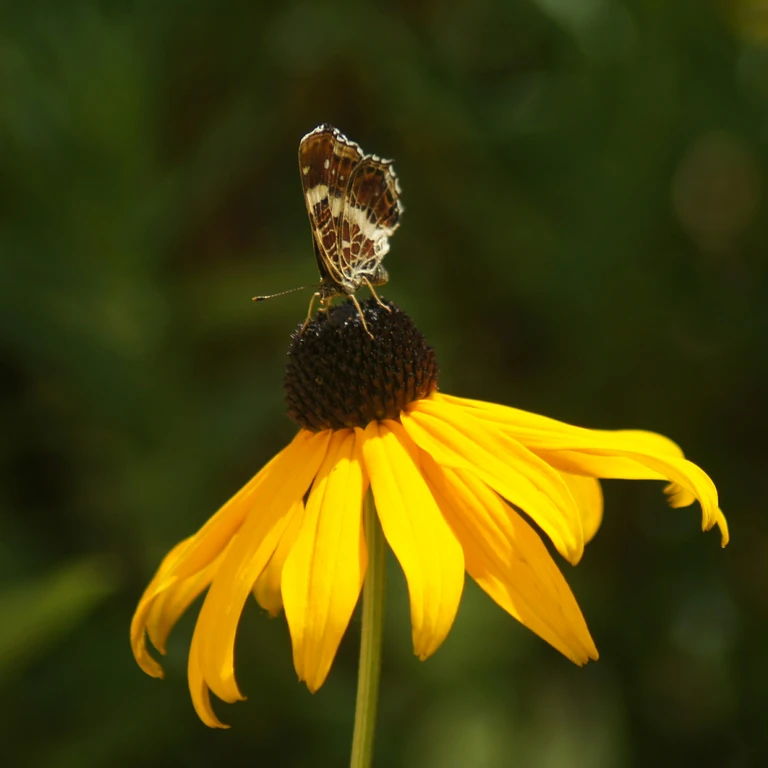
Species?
Araschnia levana
